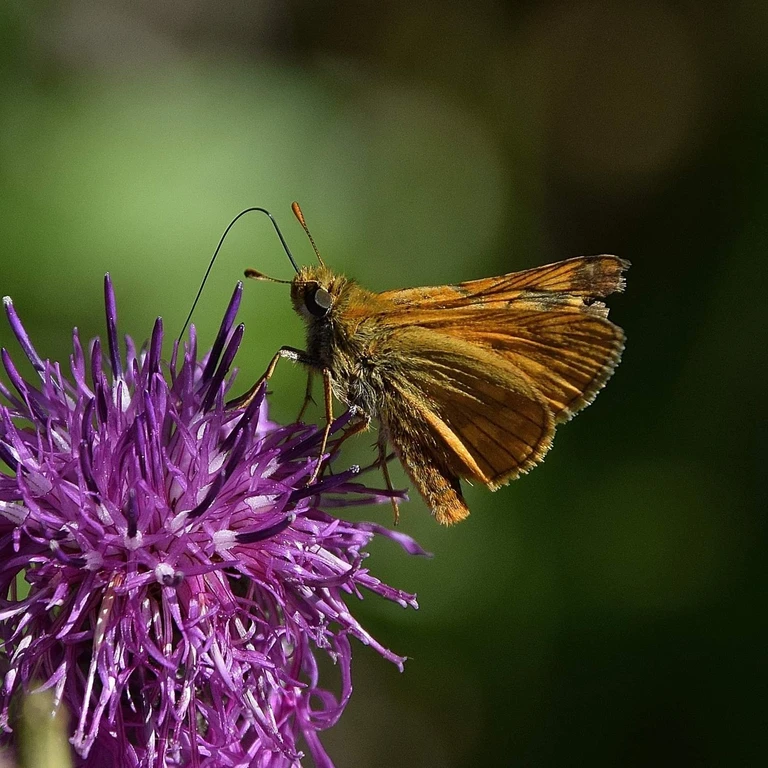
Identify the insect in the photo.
Ochlodes sylvanus (also Ochlodes venata)
